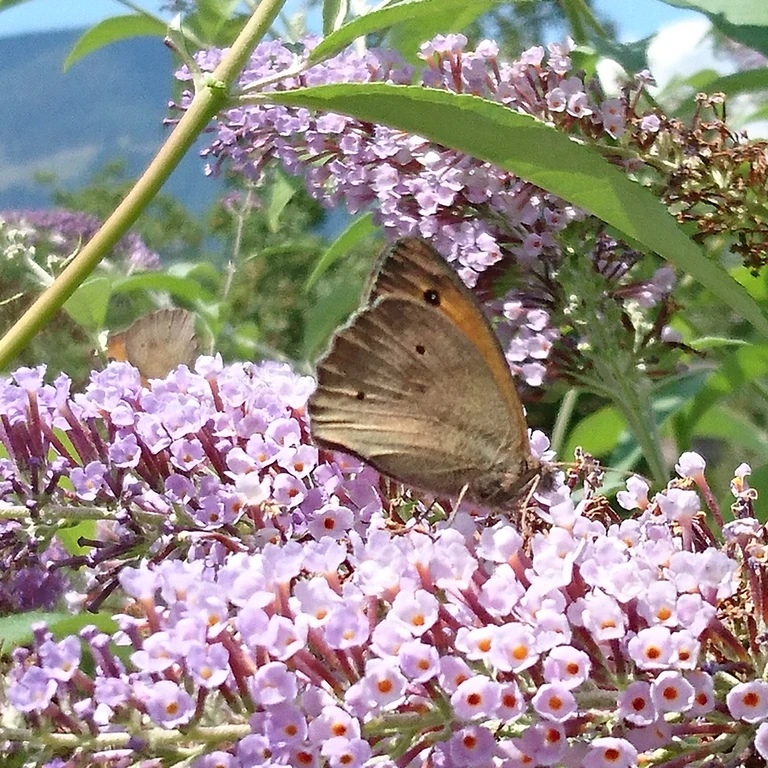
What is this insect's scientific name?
Maniola jurtina
